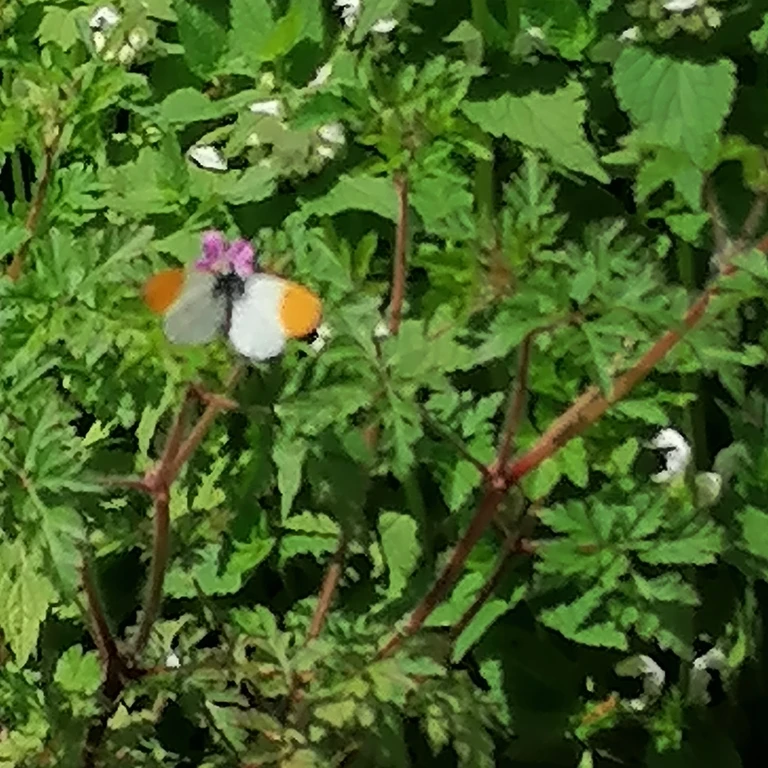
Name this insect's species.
Anthocharis cardamines
